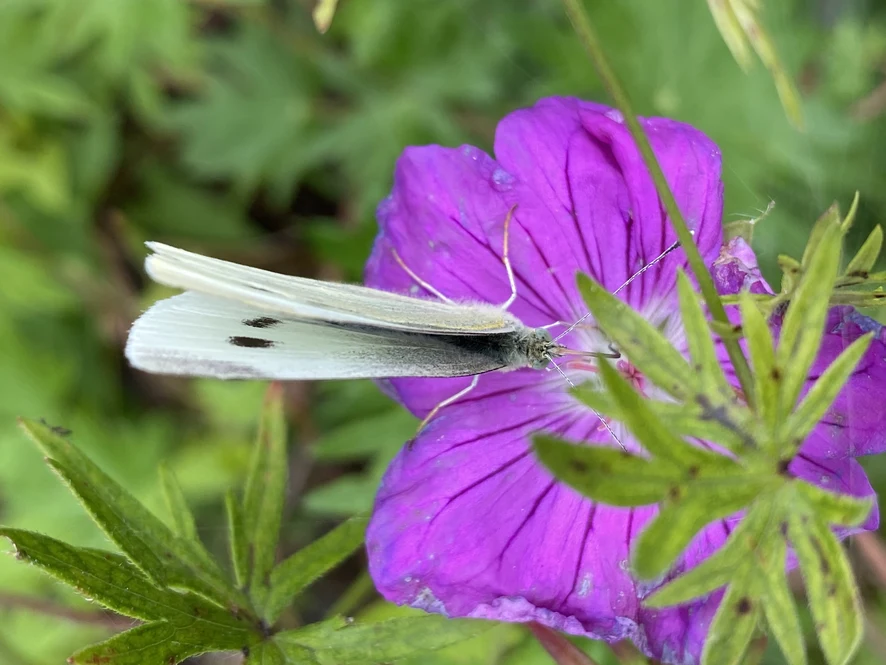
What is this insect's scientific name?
Pieris rapae
